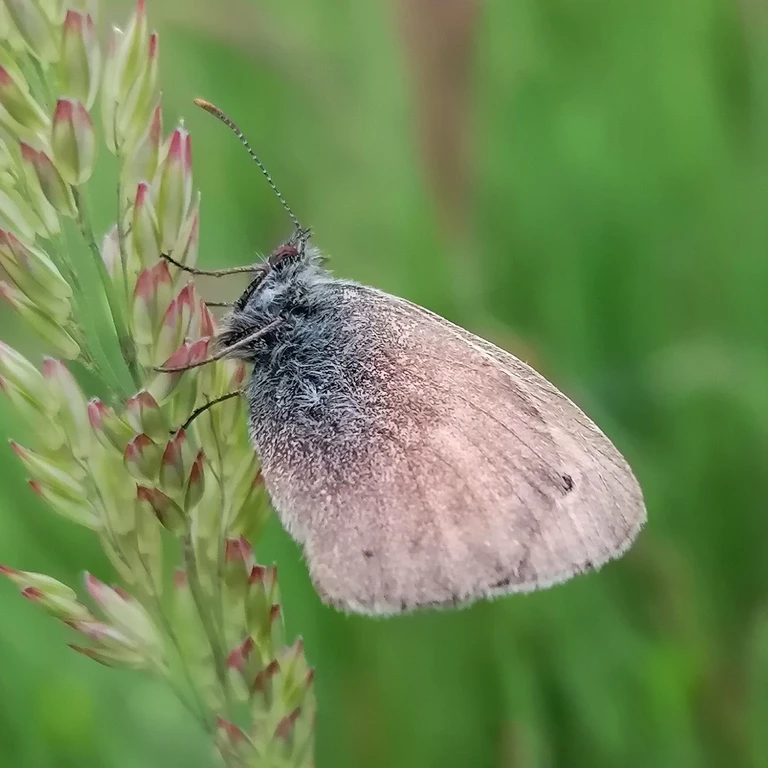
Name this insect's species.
Coenonympha pamphilus
